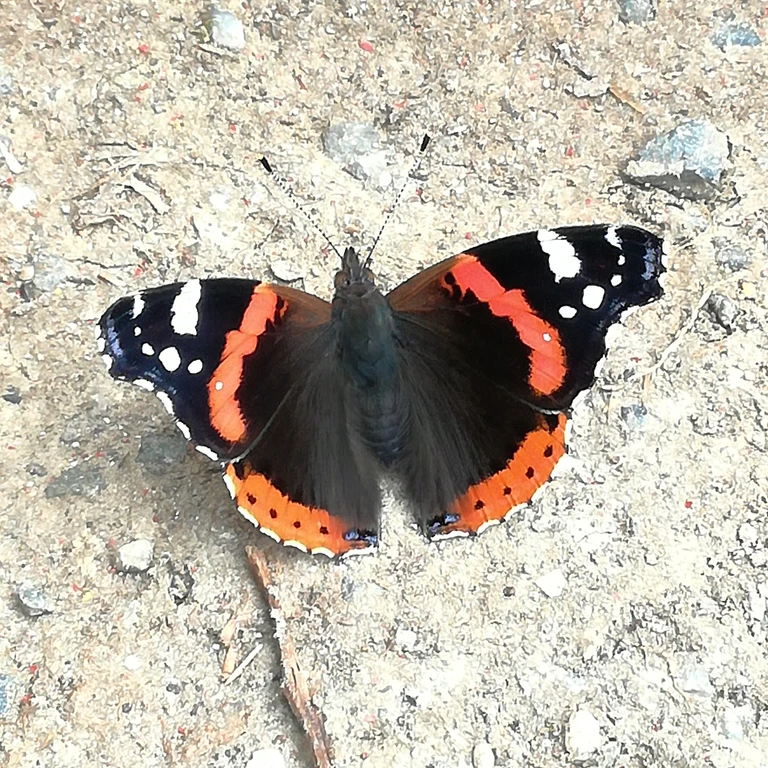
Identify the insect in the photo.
Vanessa atalanta
